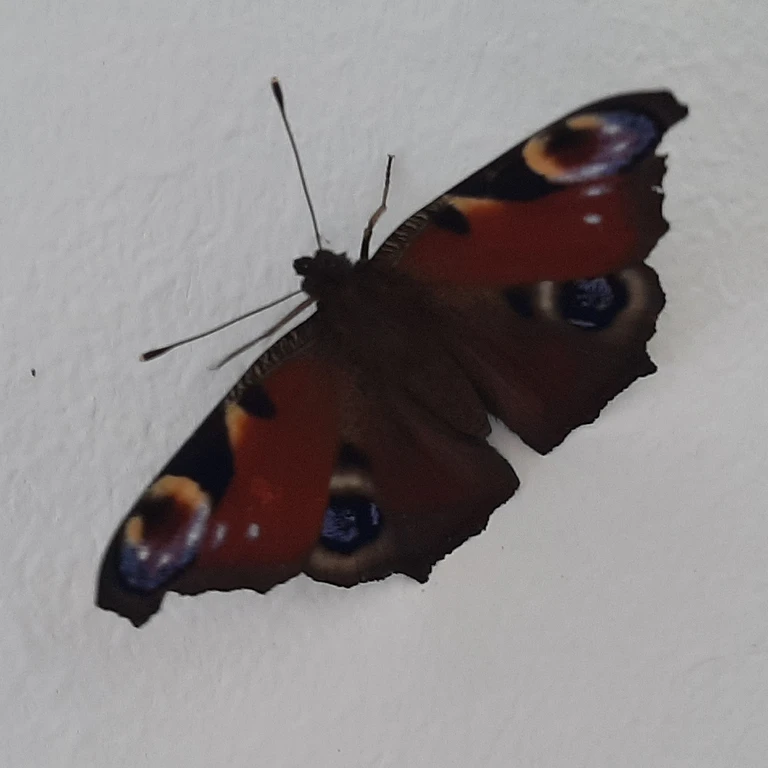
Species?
Aglais io
